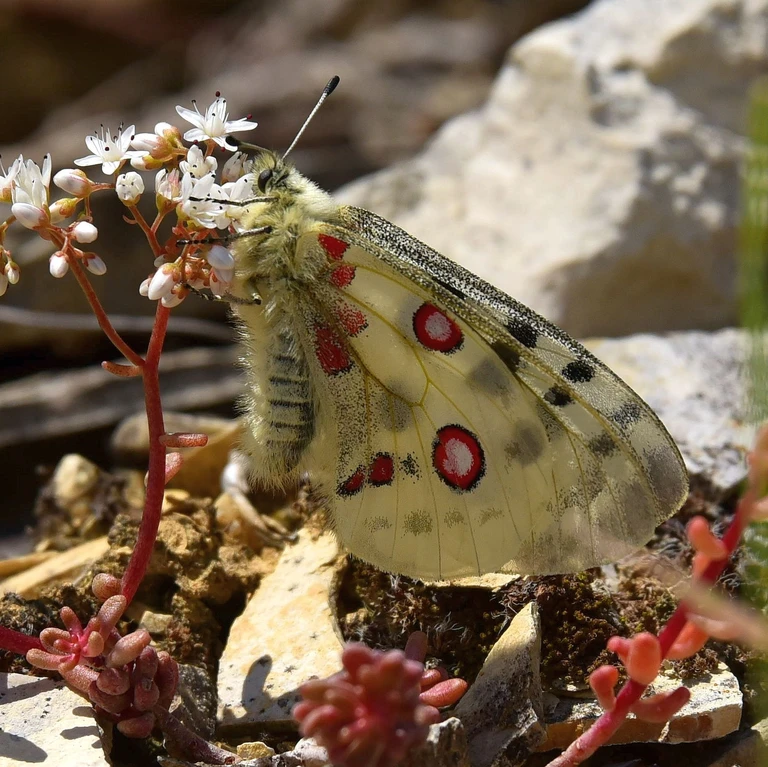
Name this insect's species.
Parnassius apollo
